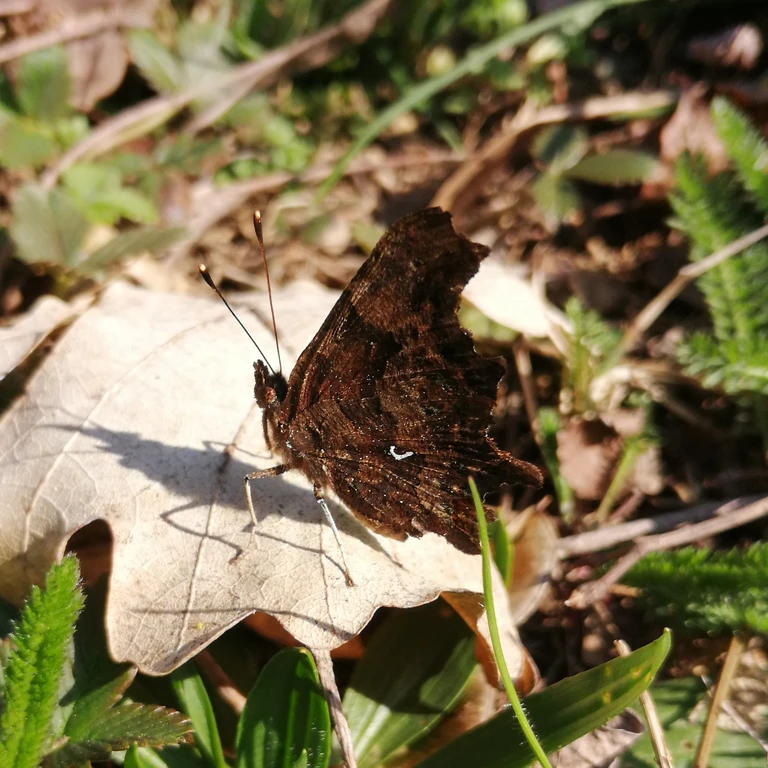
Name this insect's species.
Polygonia c-album
